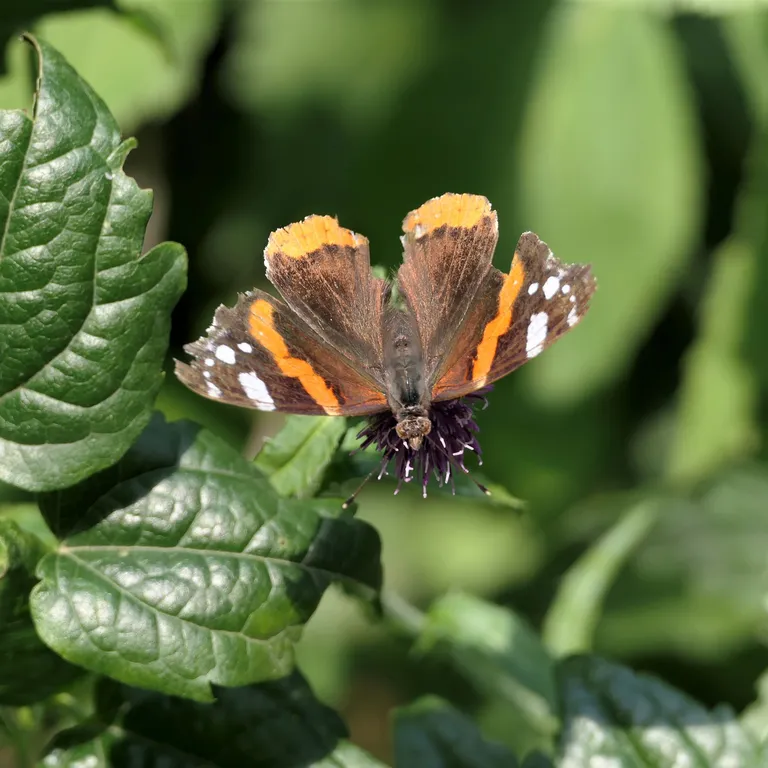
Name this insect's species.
Vanessa atalanta
